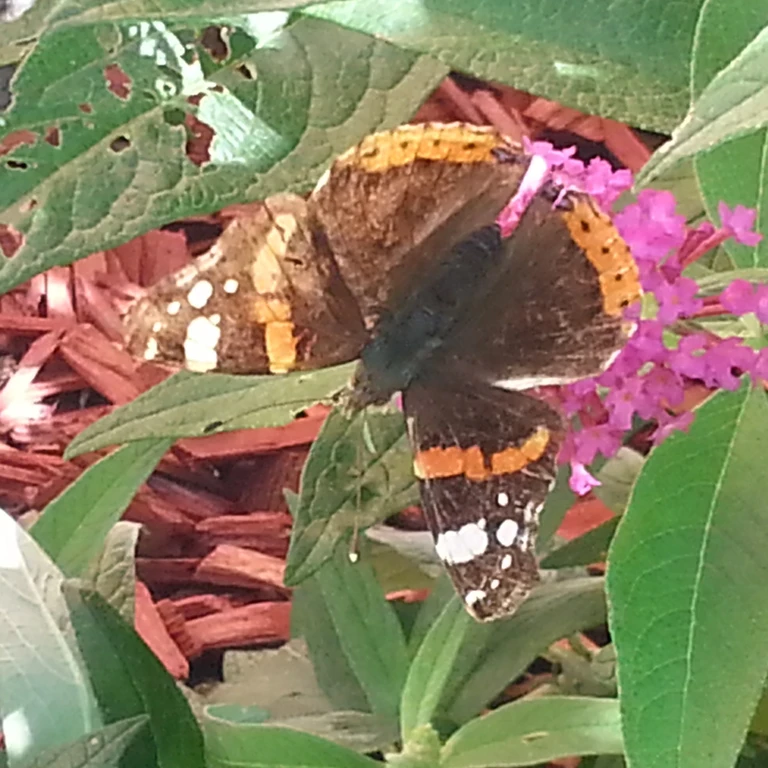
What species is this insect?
Vanessa atalanta
